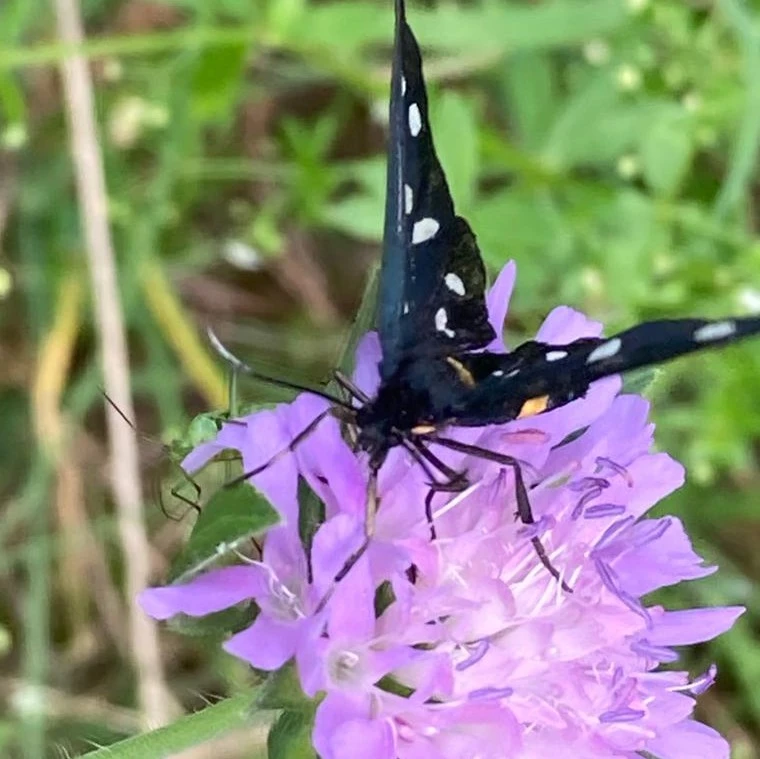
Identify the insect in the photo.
Amata phegea
